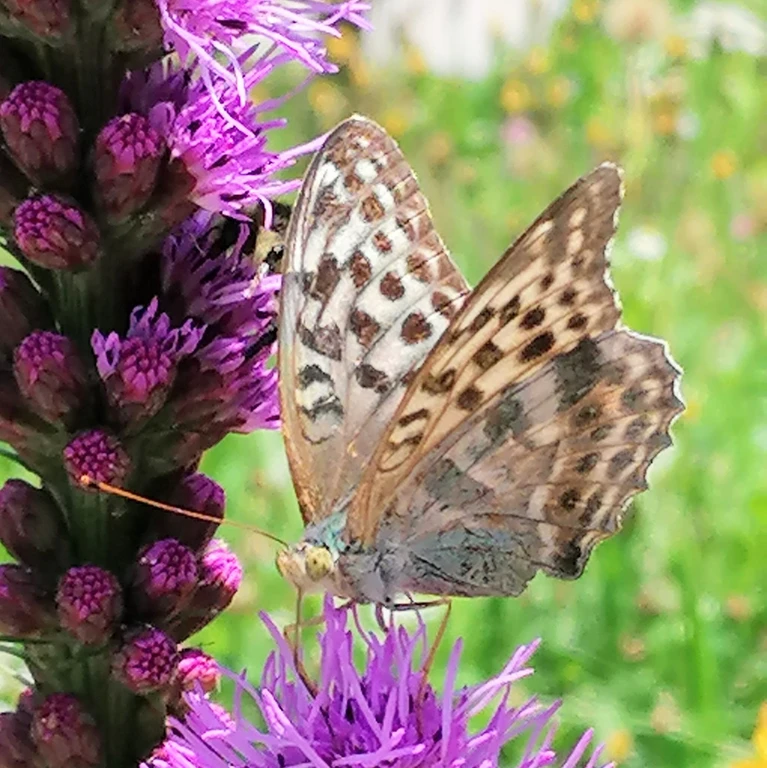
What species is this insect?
Argynnis paphia
